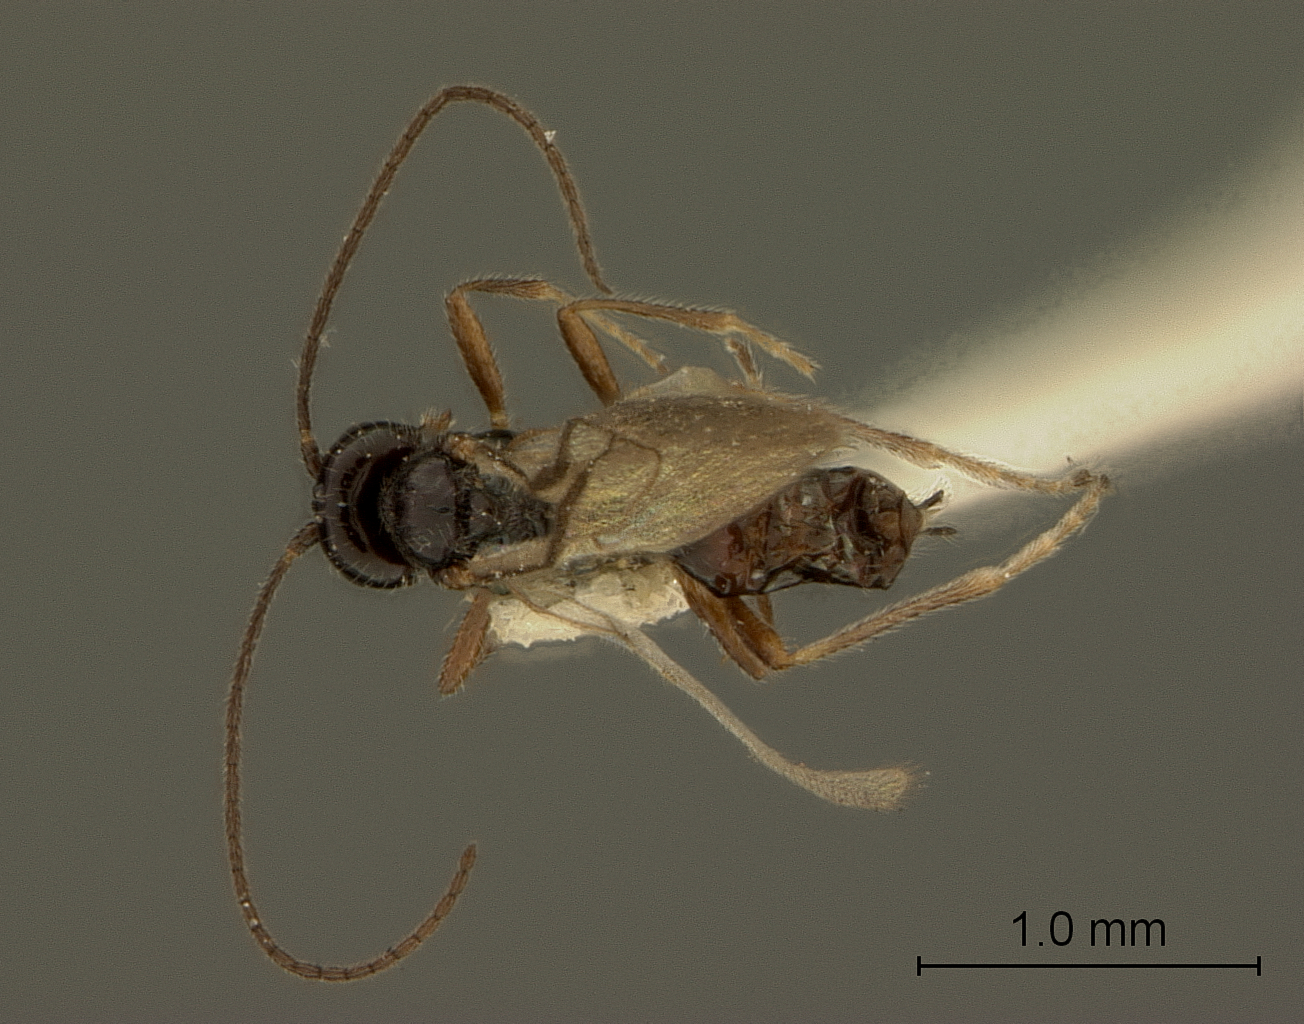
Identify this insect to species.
Gyrocampa alaskensis
